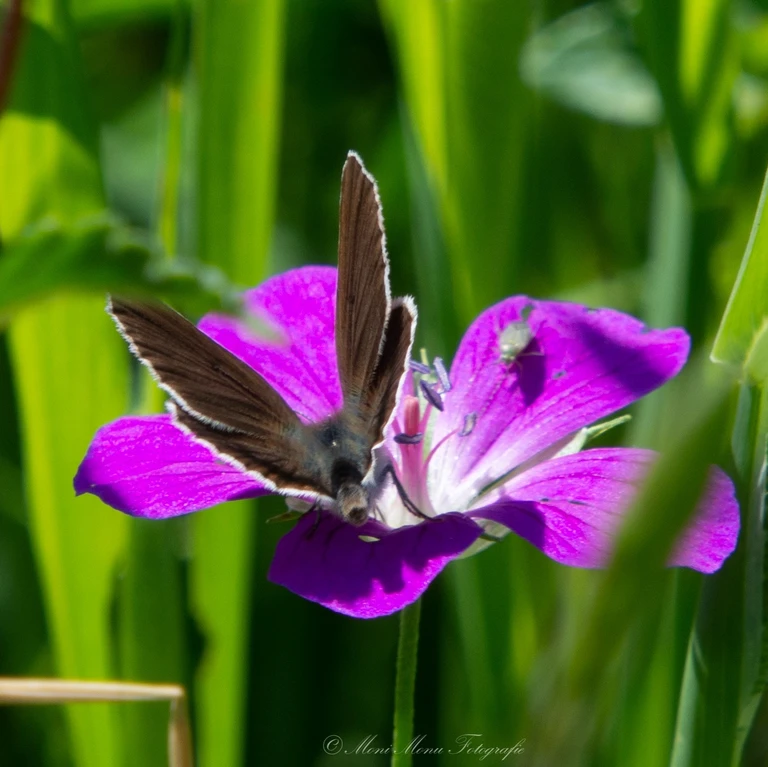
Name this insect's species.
Eumedonia eumedon
